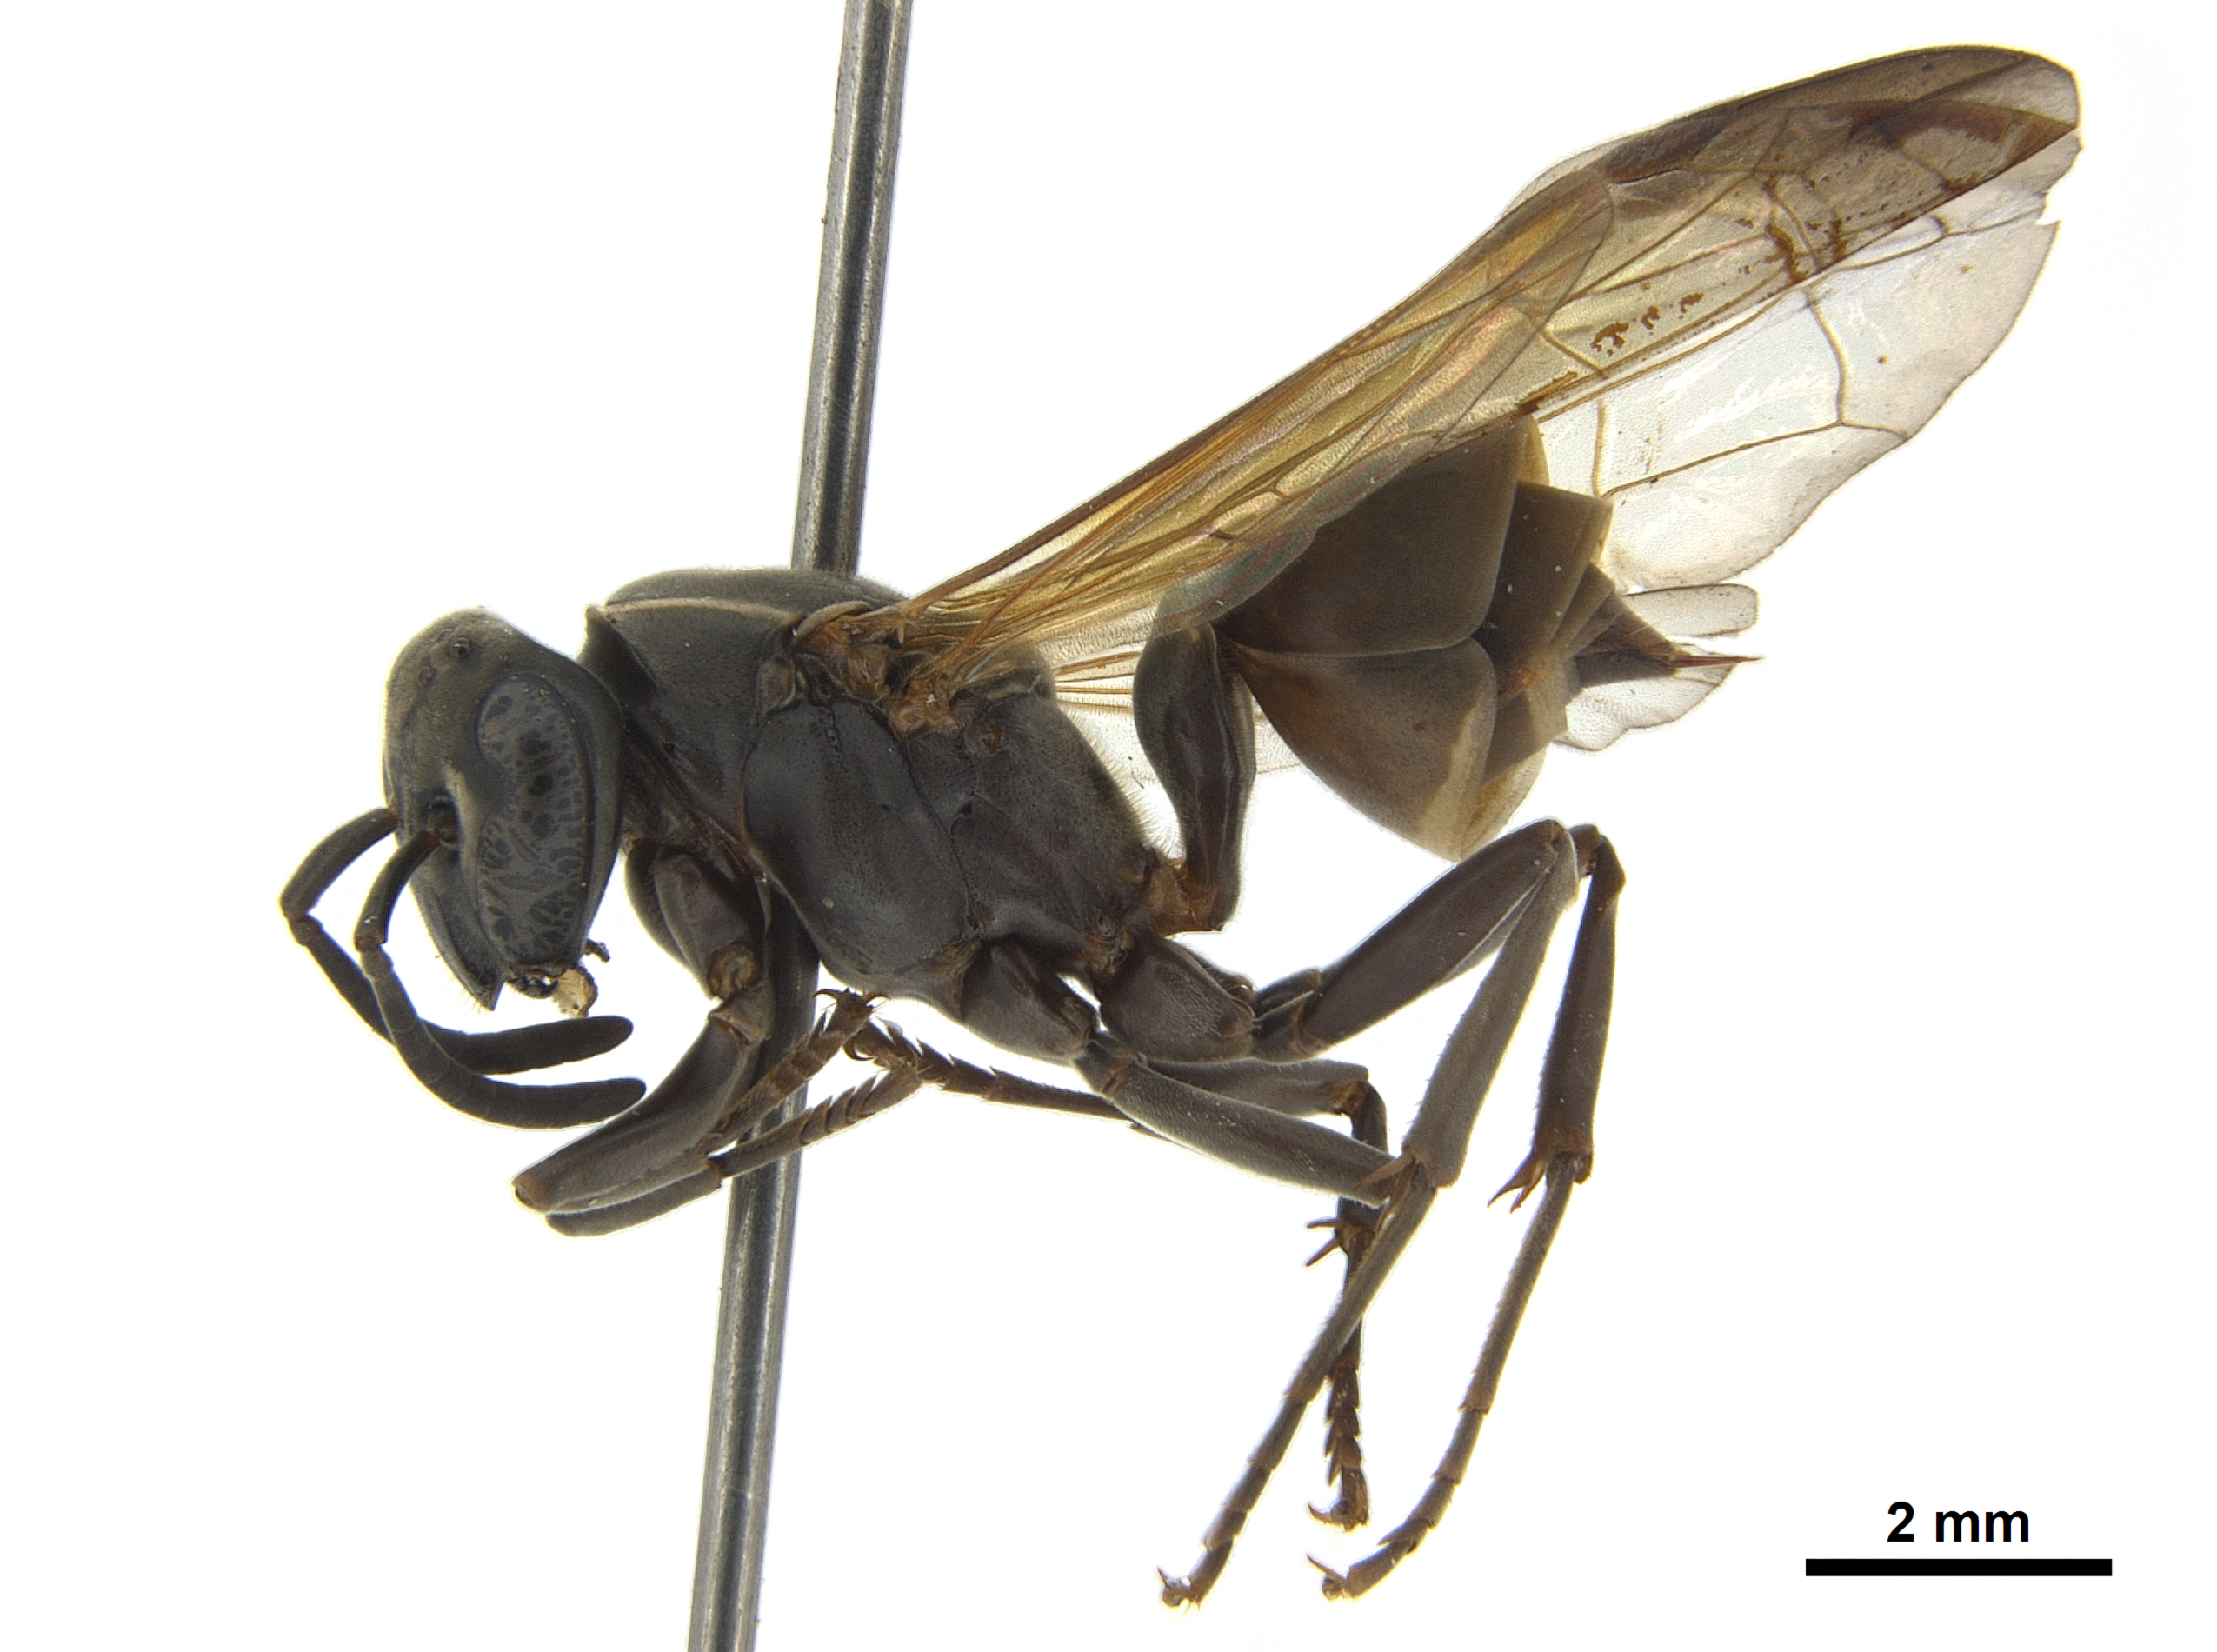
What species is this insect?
Hypancistrocerus belizensis
